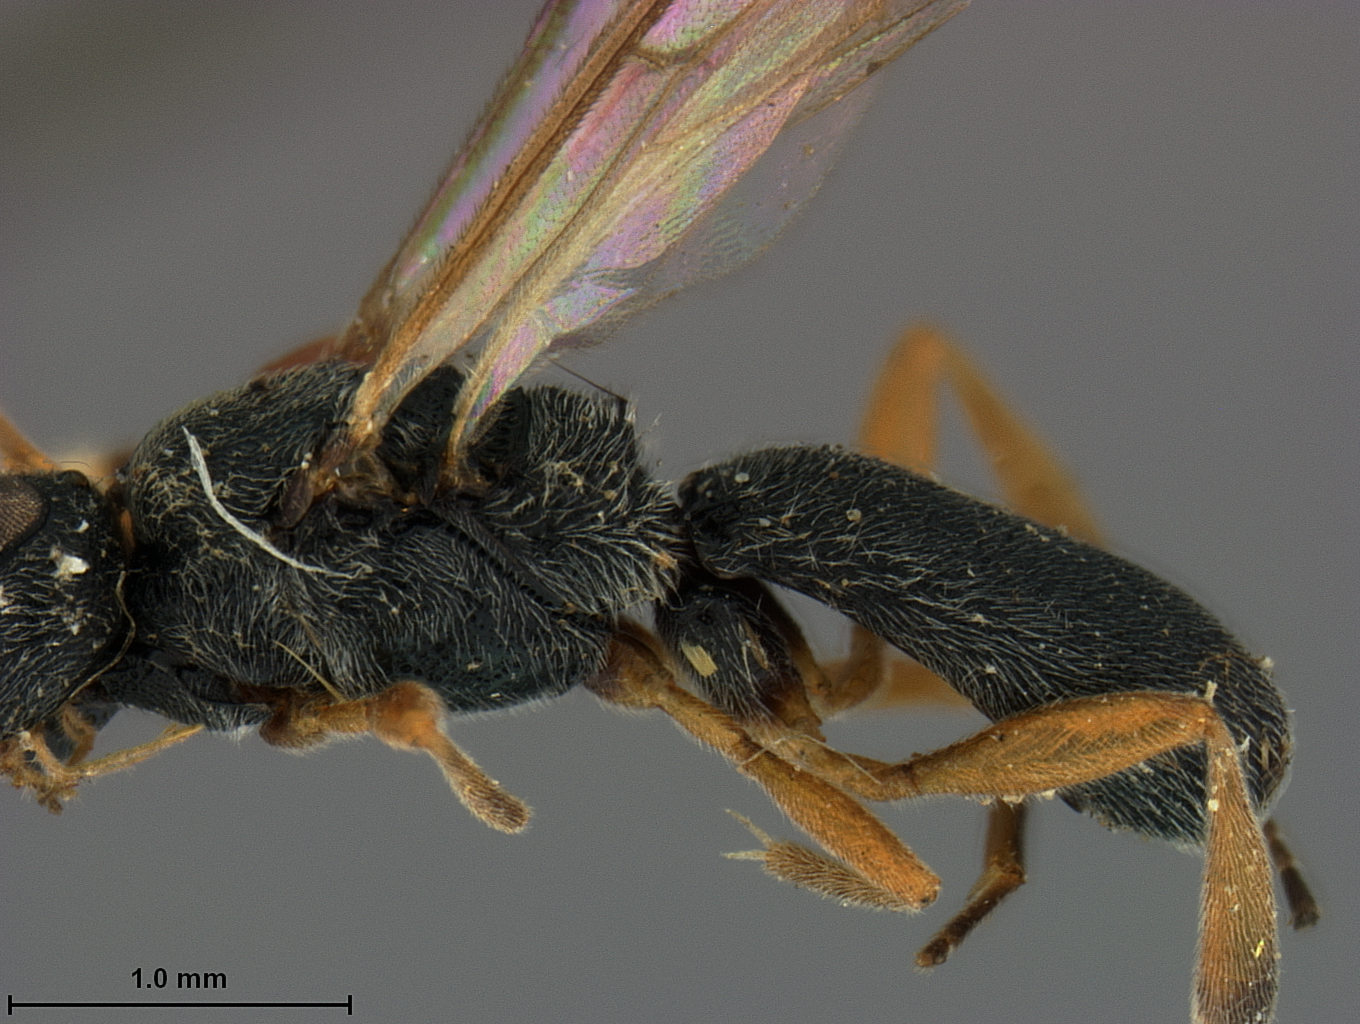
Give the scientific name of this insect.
Ascogaster atamiensis
